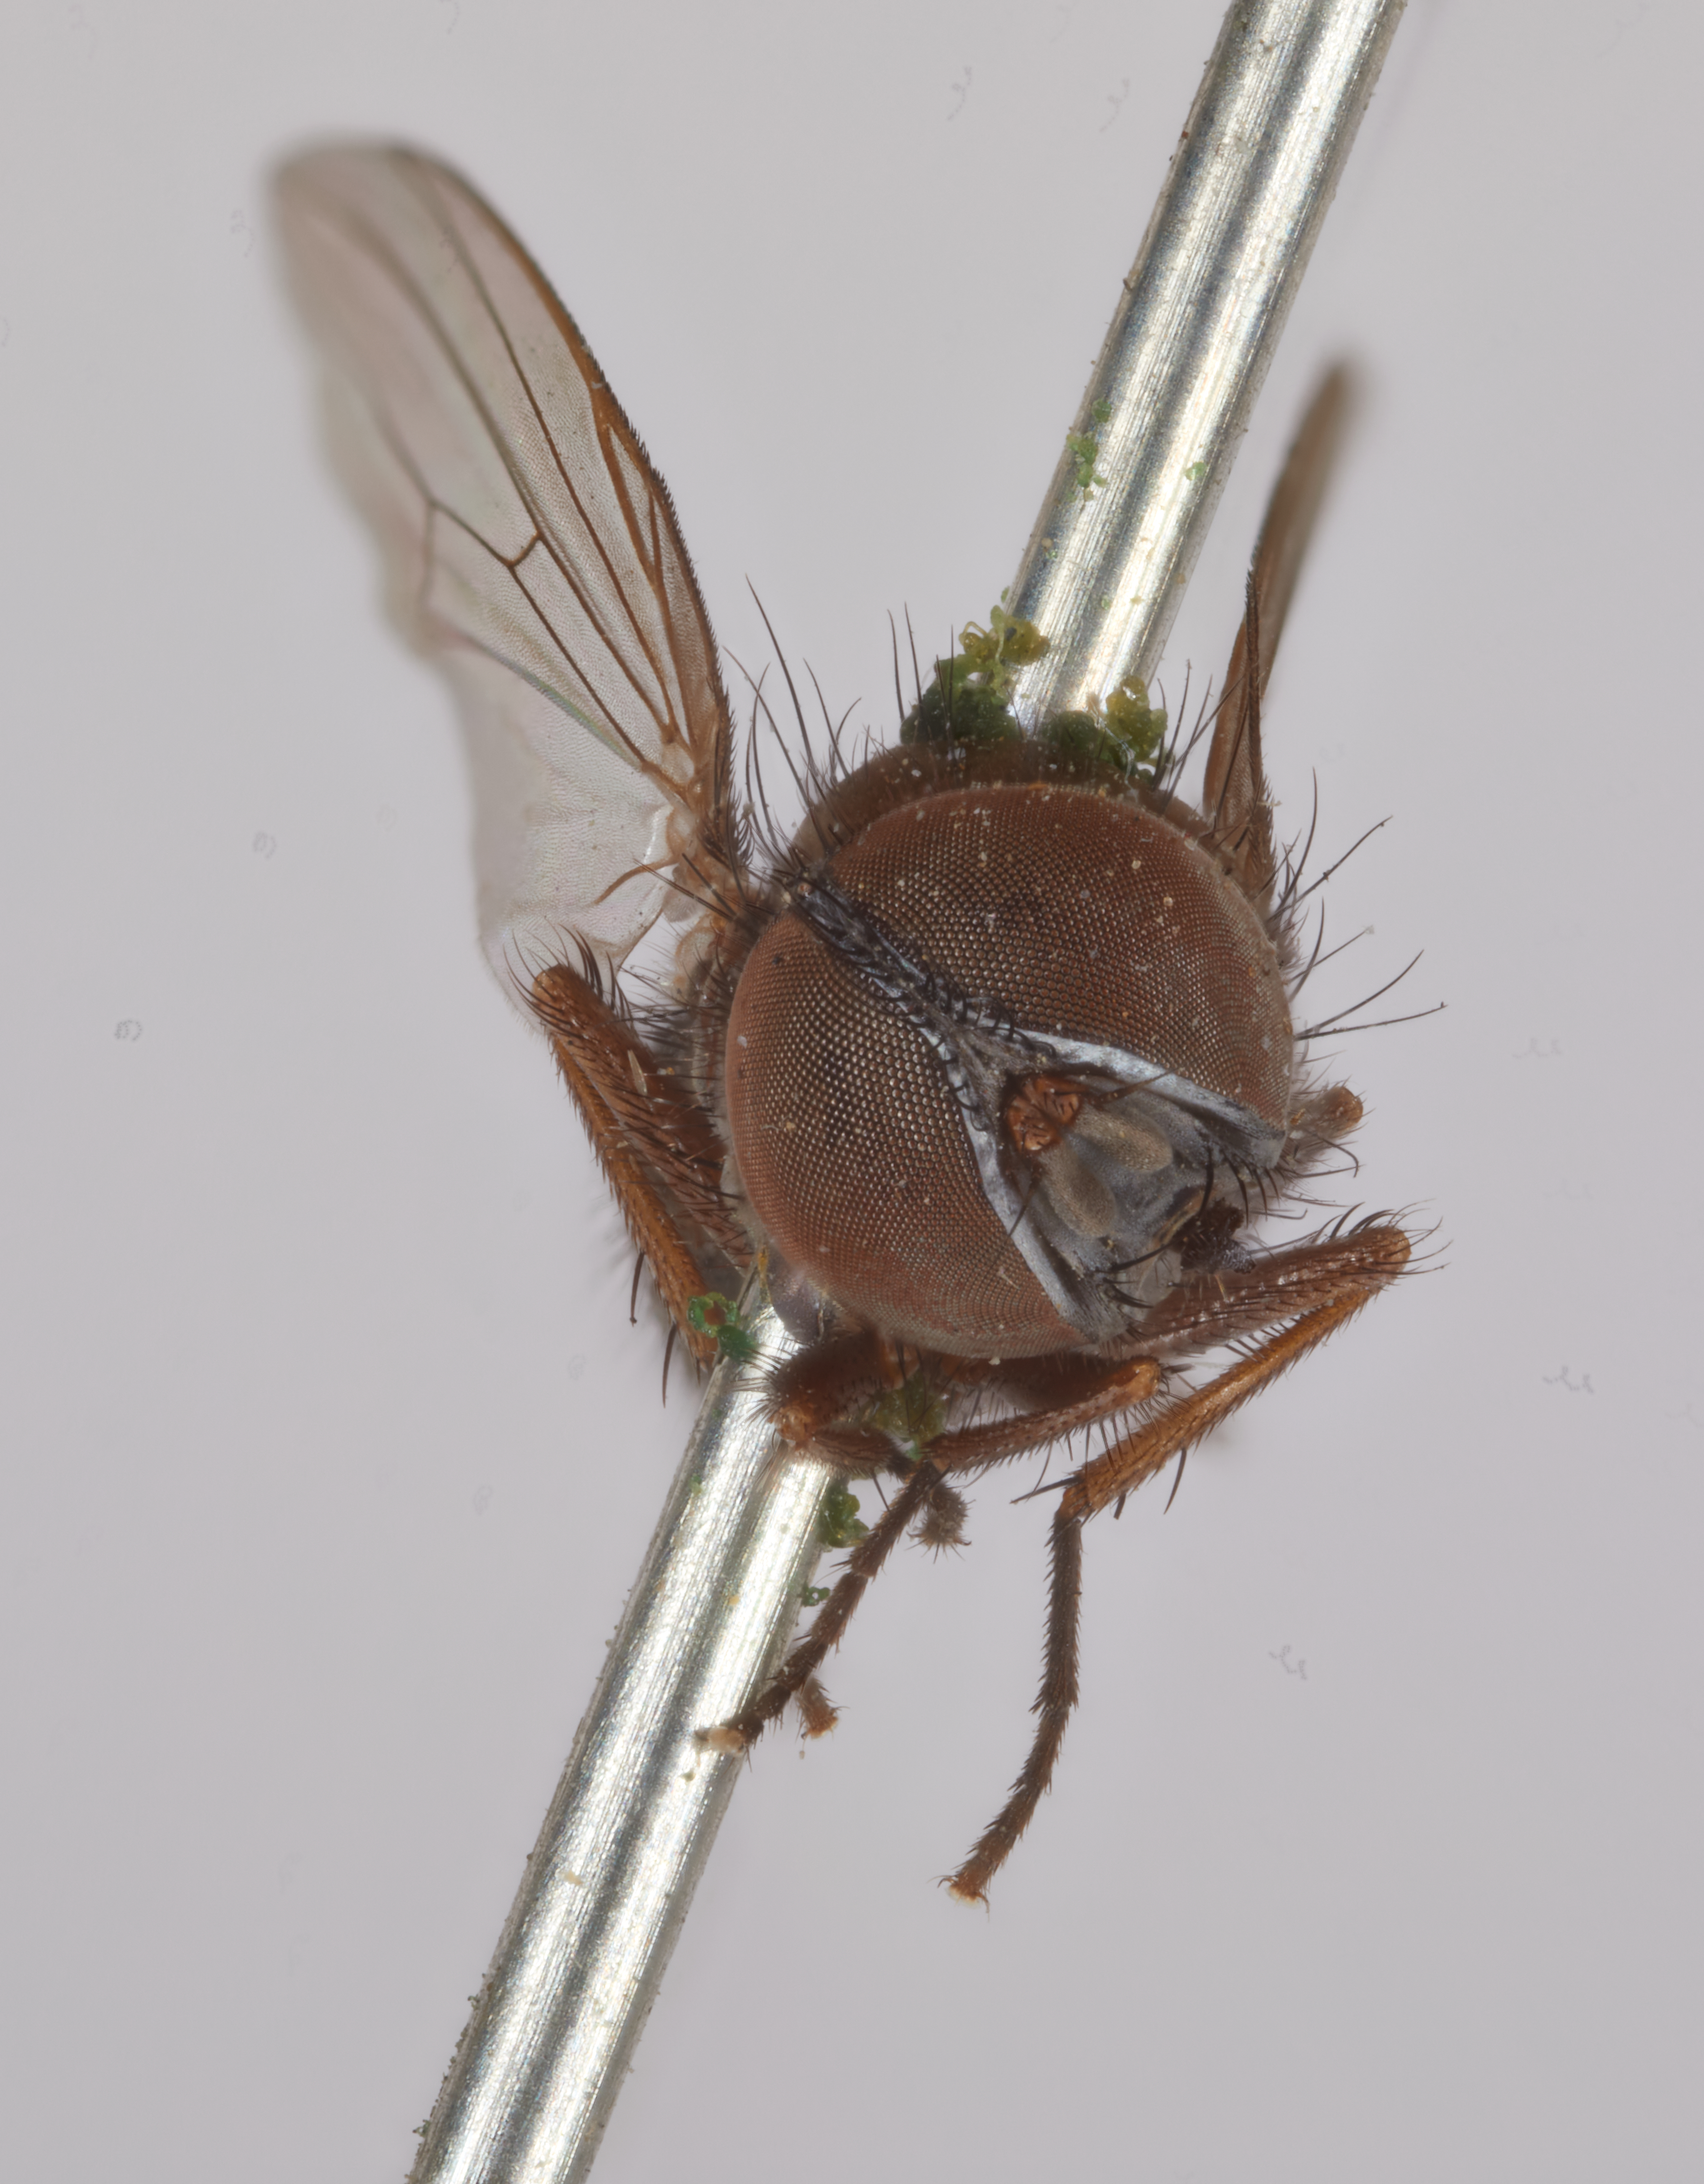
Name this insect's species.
Fannia benjamini
